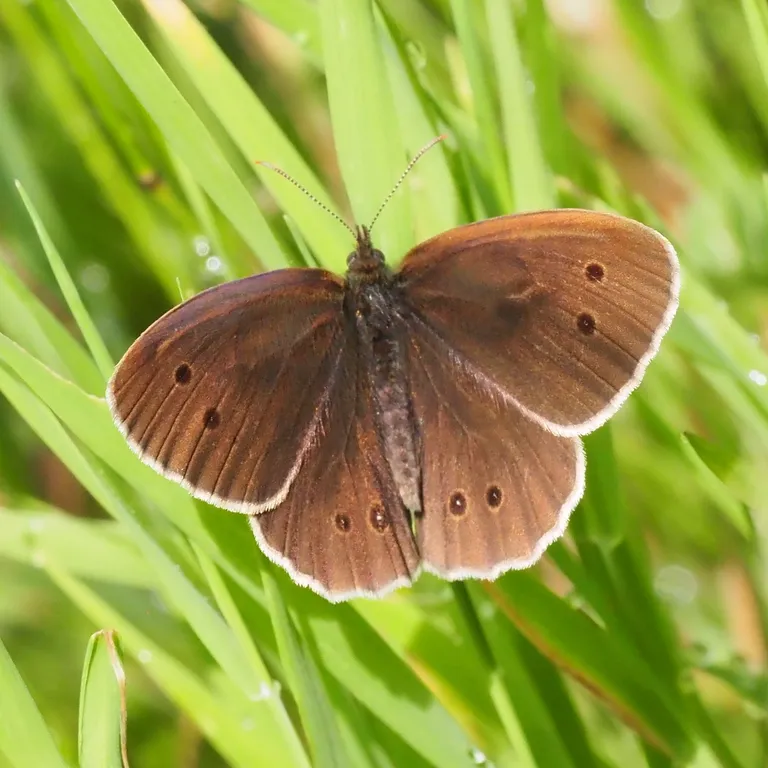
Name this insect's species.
Aphantopus hyperantus
